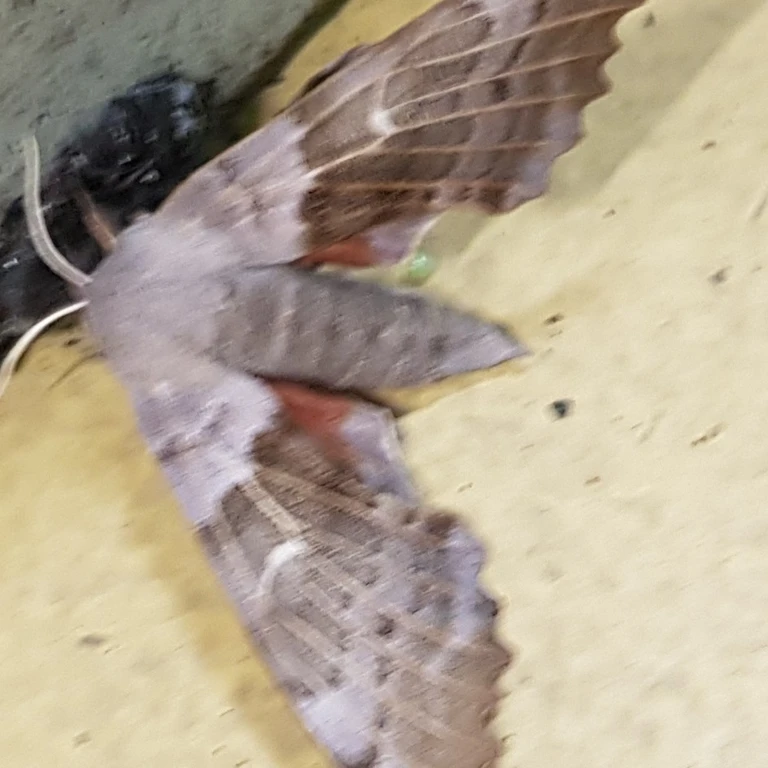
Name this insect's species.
Laothoe populi
